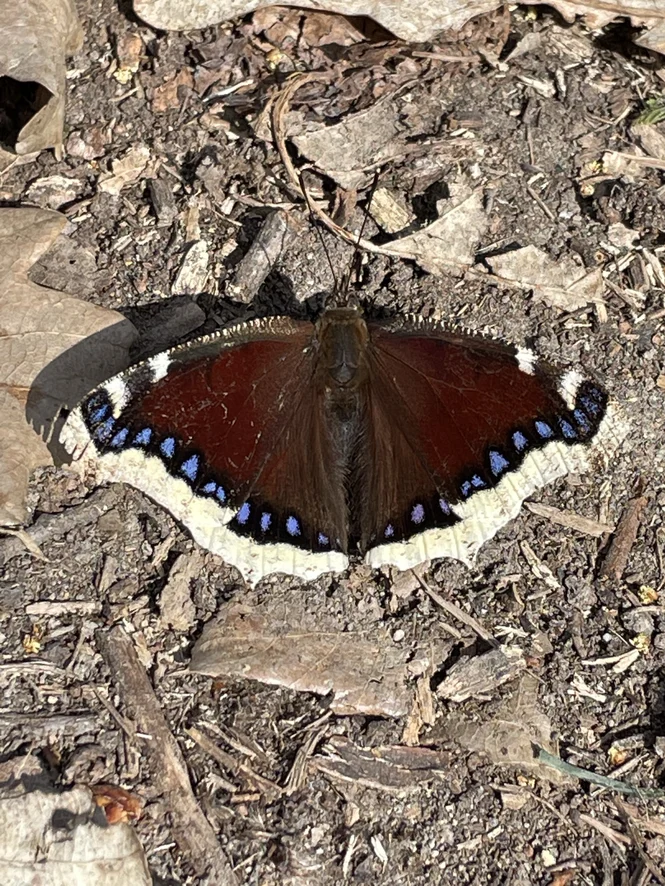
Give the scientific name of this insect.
Nymphalis antiopa
